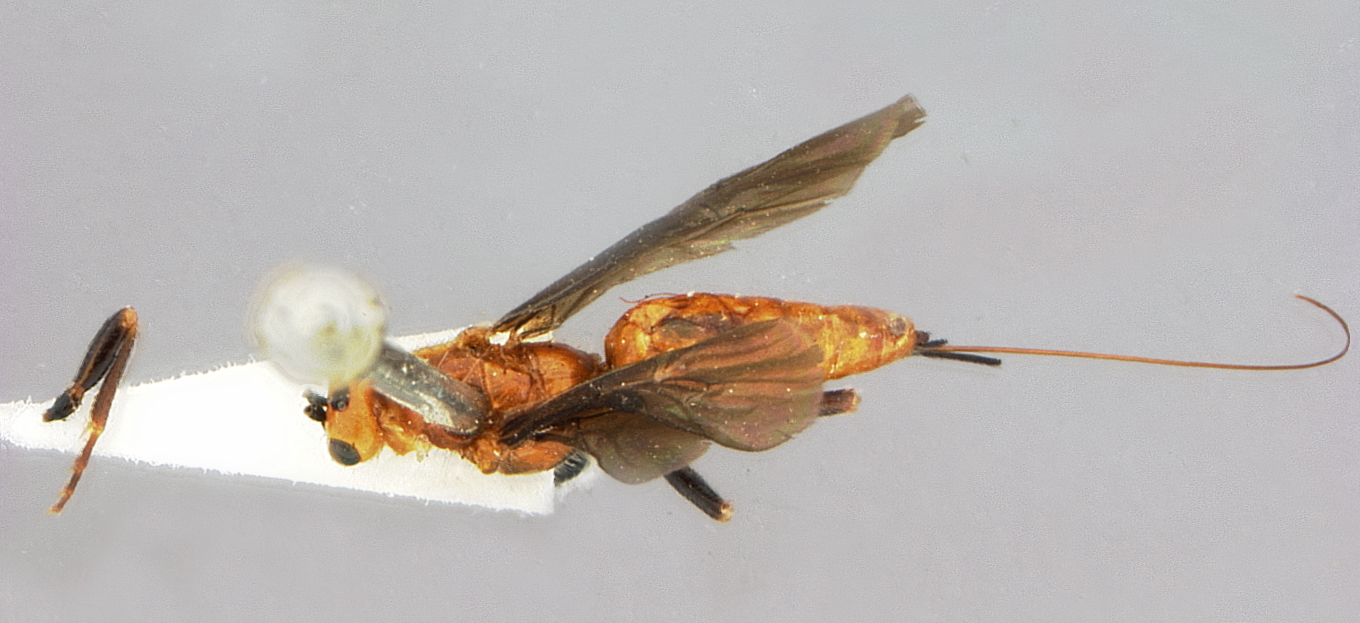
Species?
Vipio coloradensis
